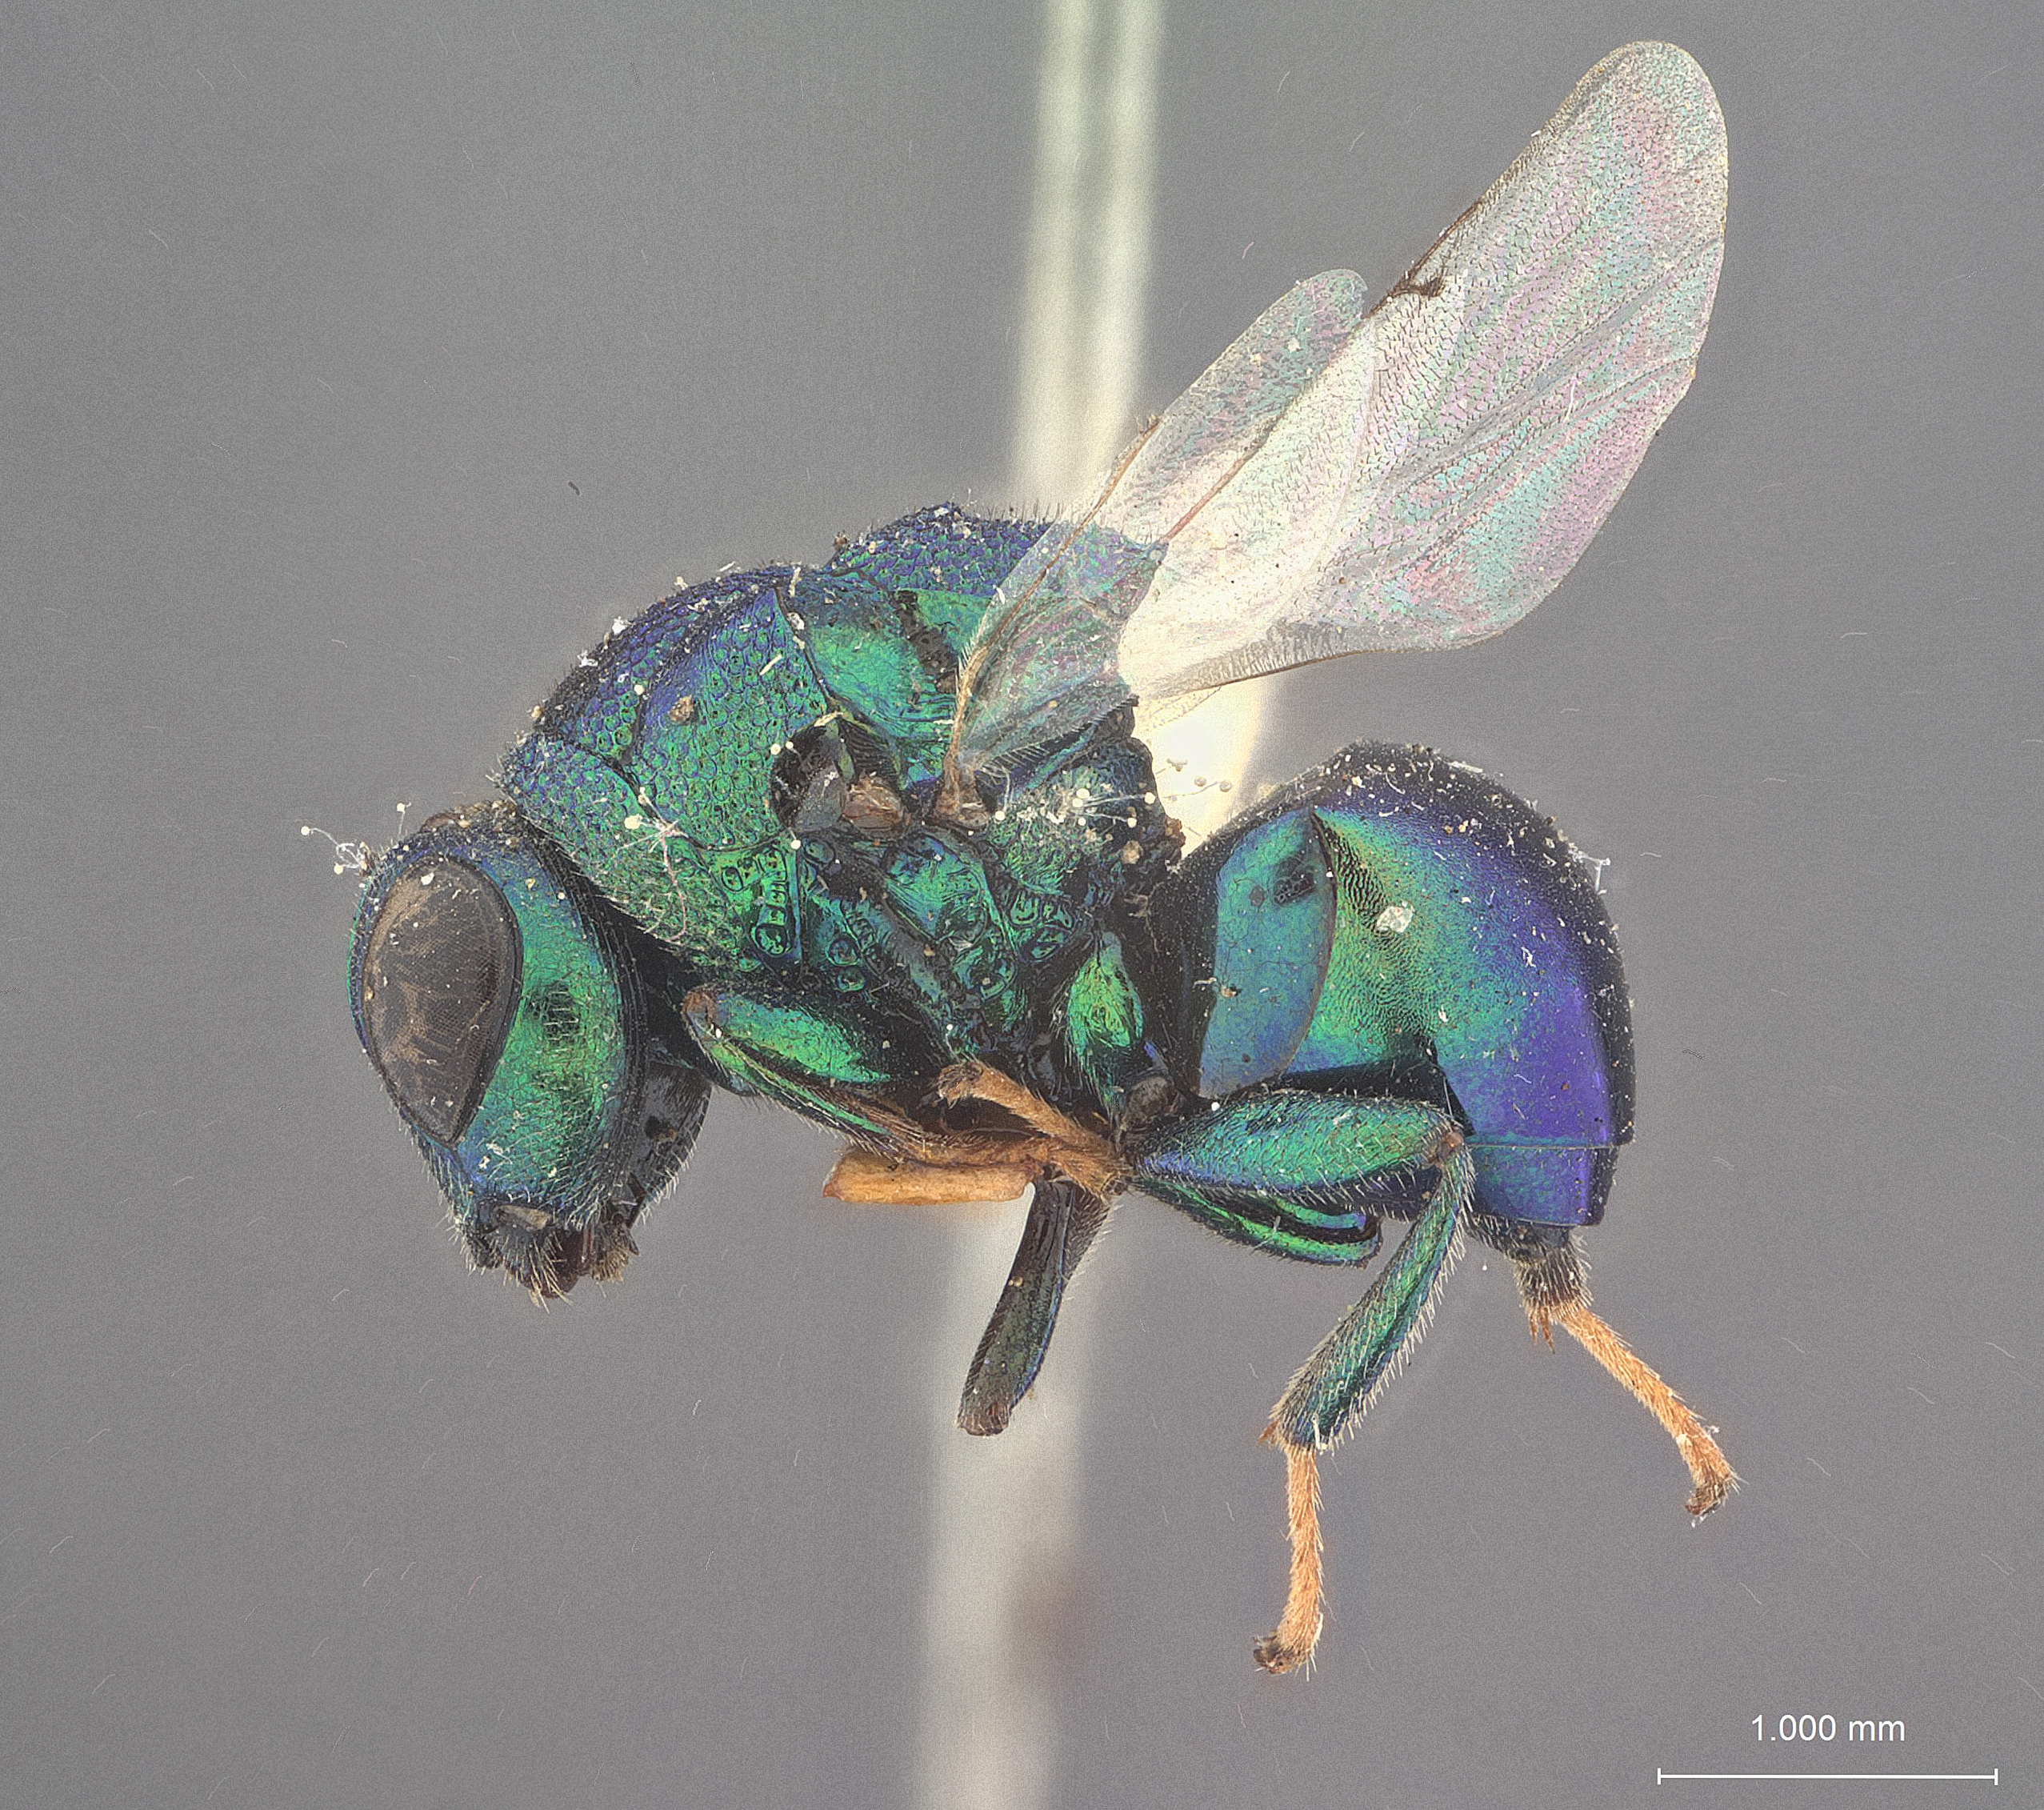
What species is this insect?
Perilampus singaporensis
